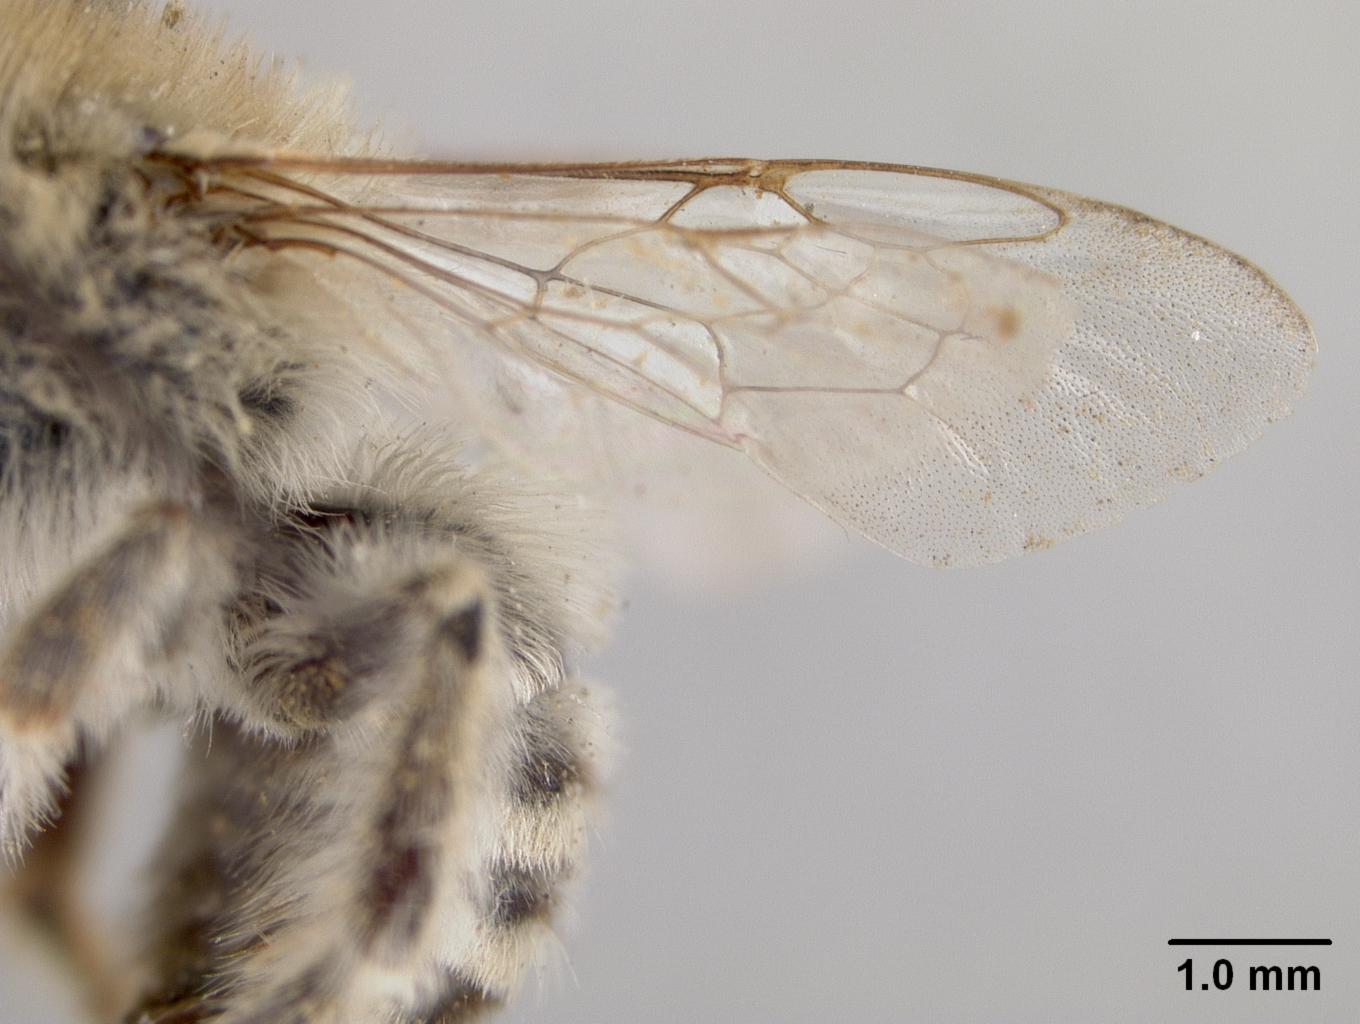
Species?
Melissodes crenulaticornis
